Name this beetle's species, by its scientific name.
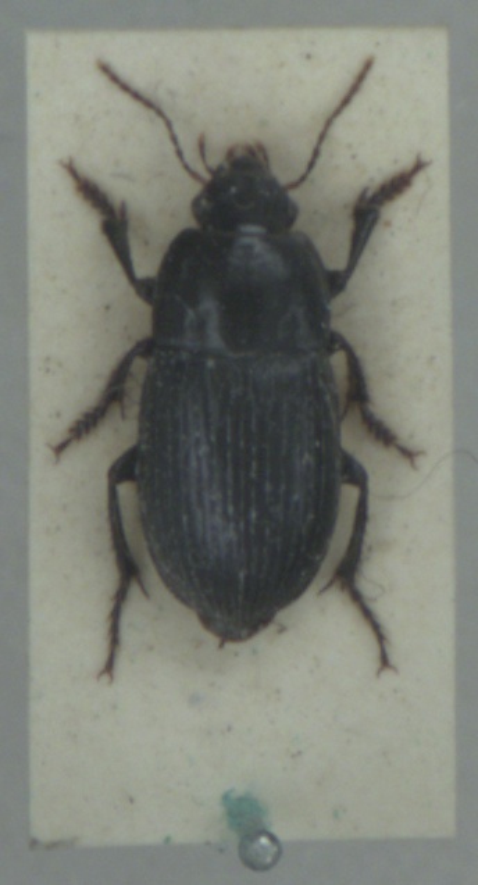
Harpalus serripes
